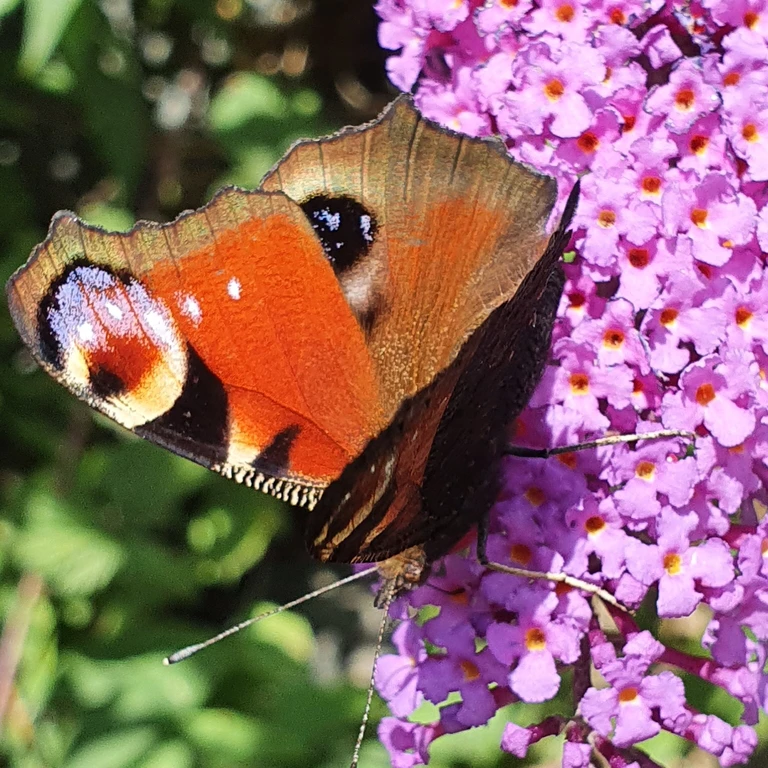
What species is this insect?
Aglais io
